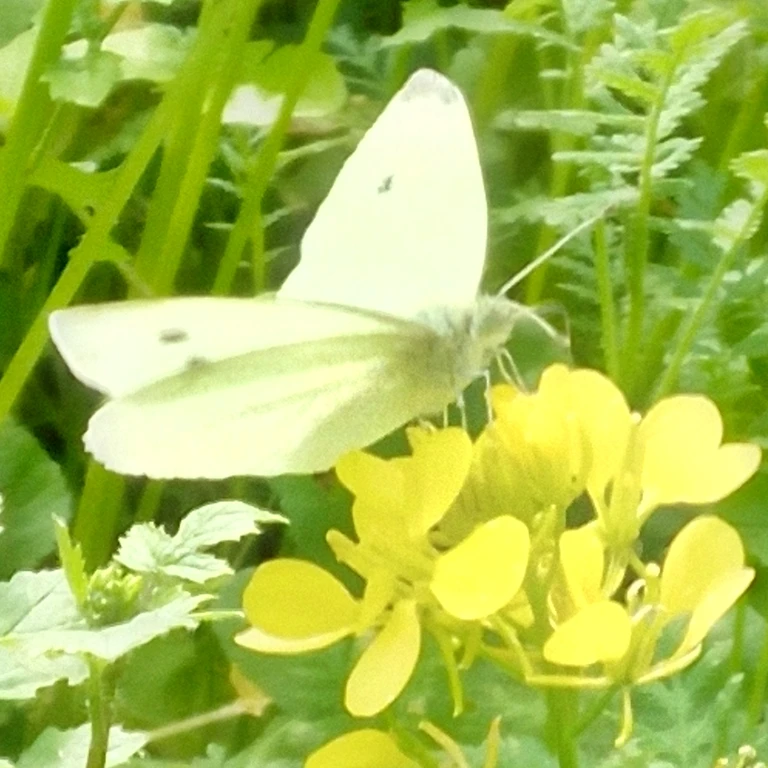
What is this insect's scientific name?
Pieris rapae
